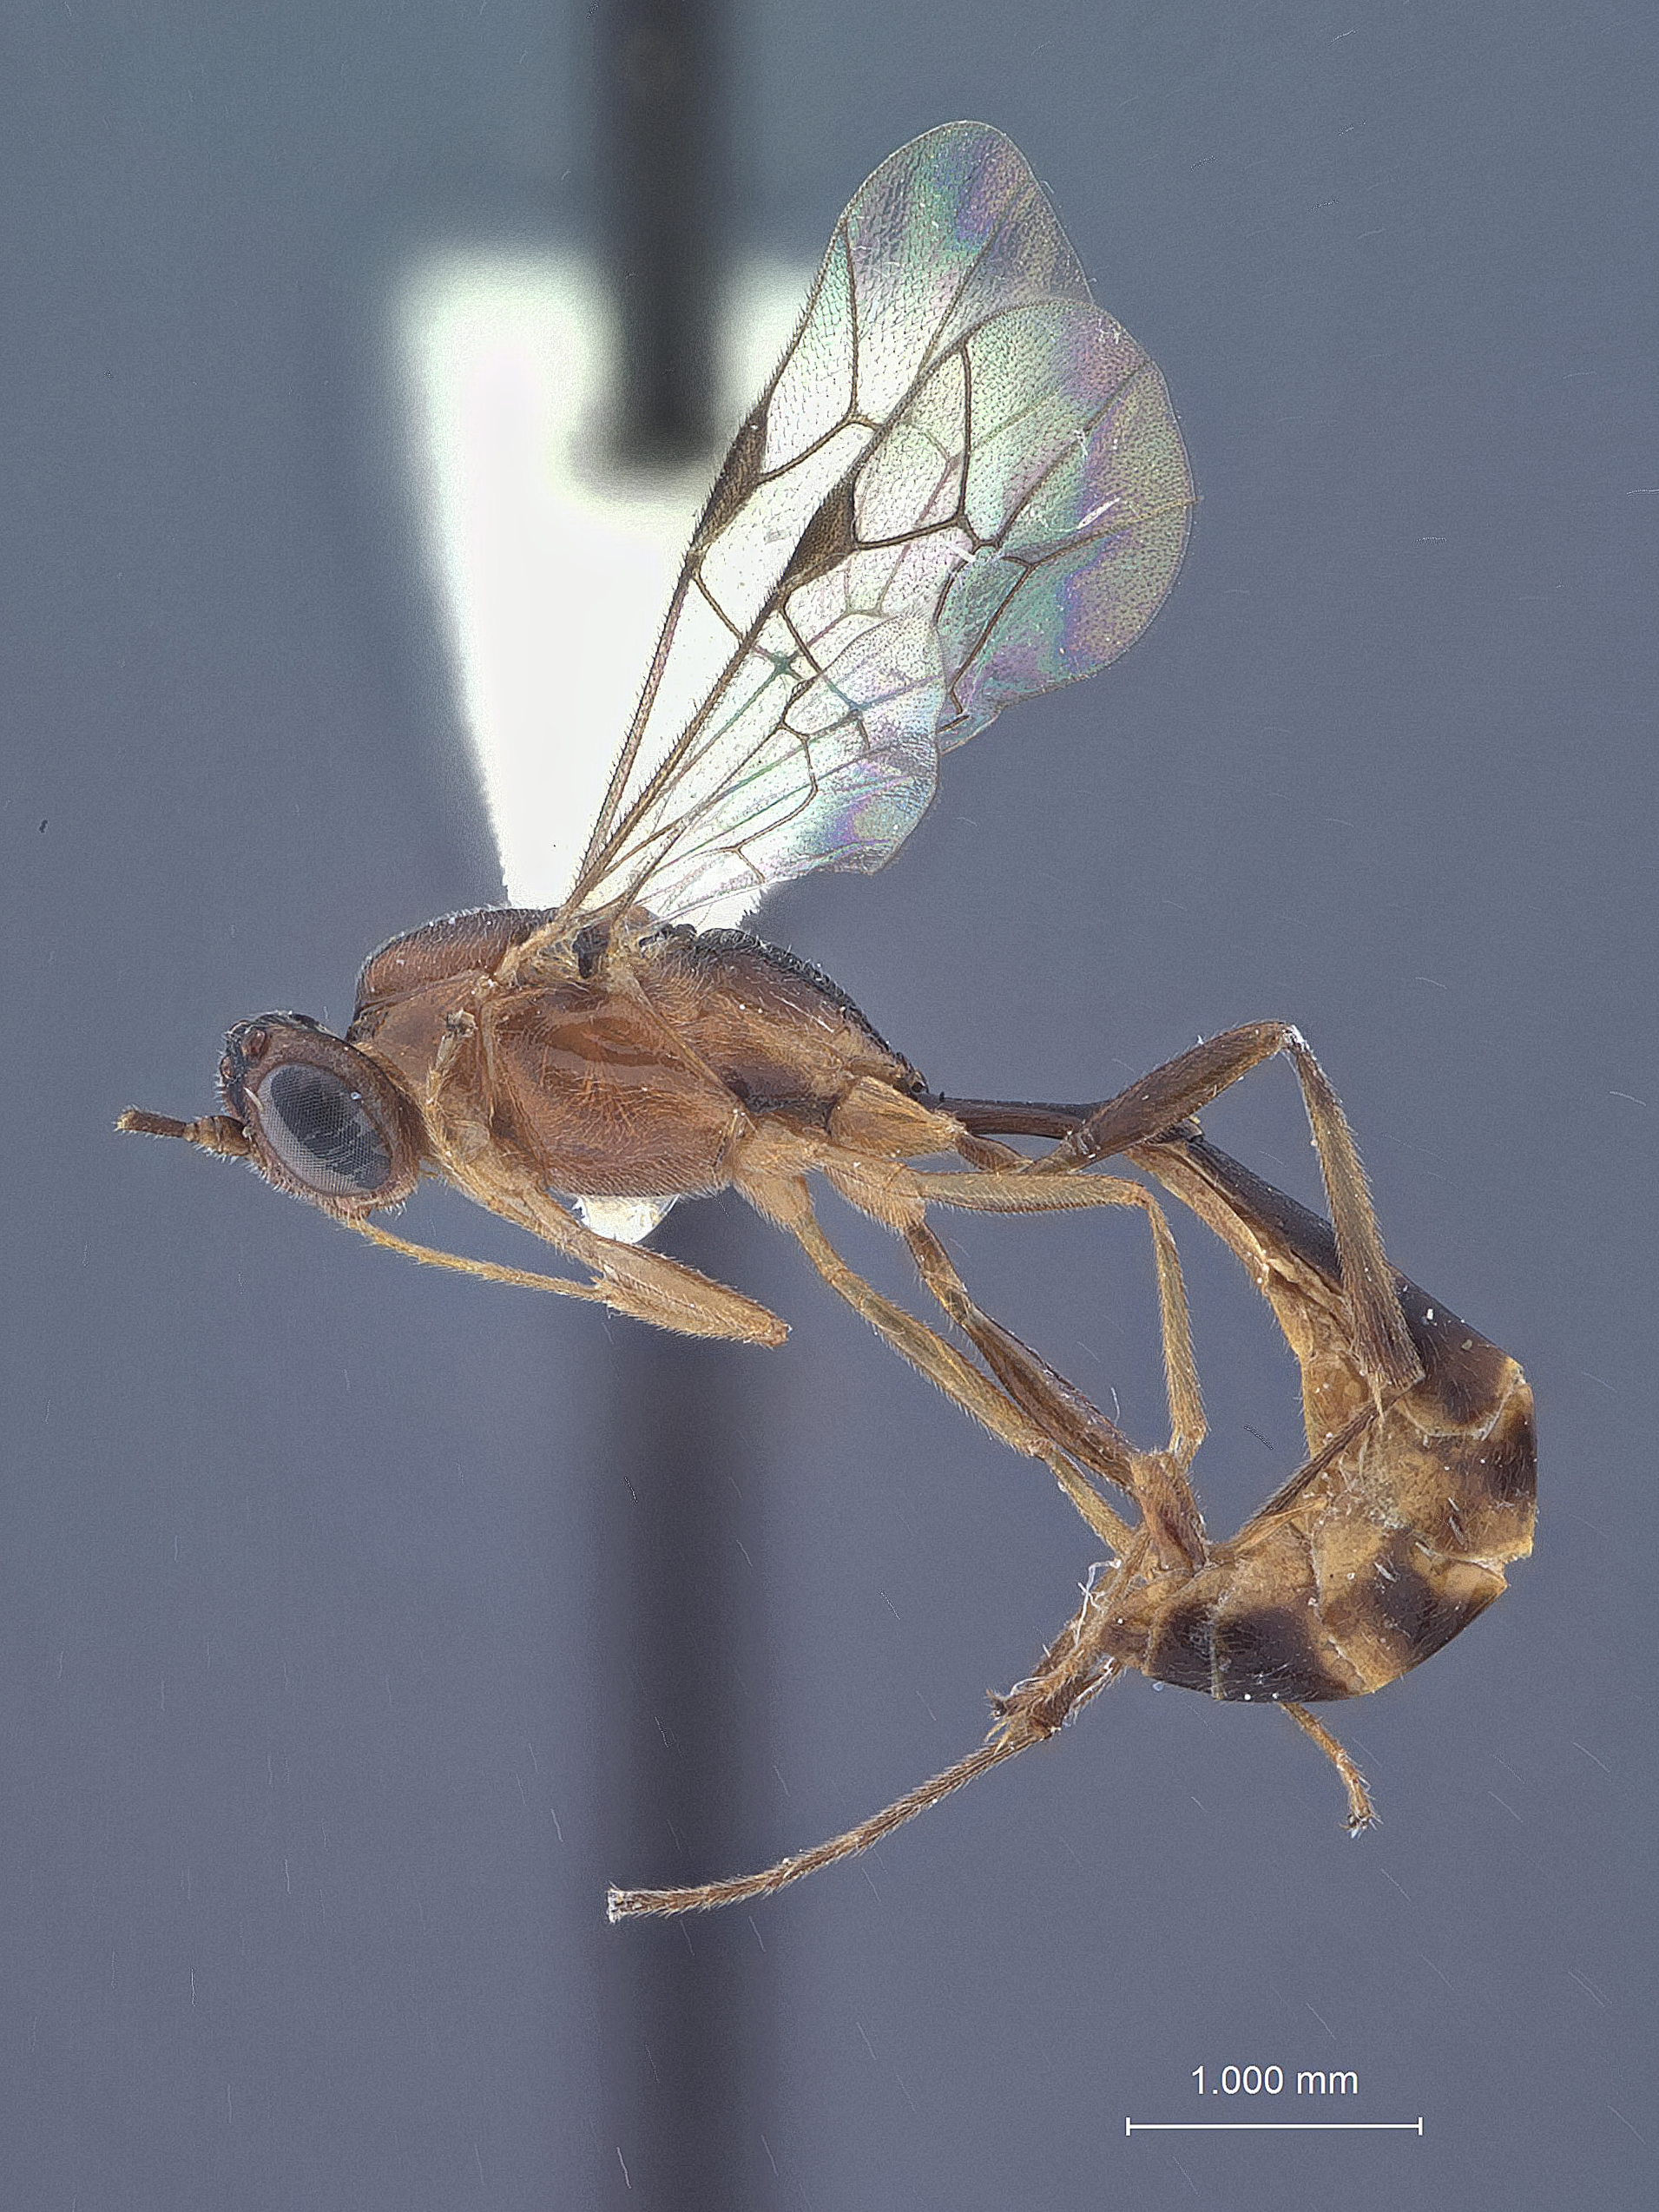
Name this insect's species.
Temelucha kusaiensis
